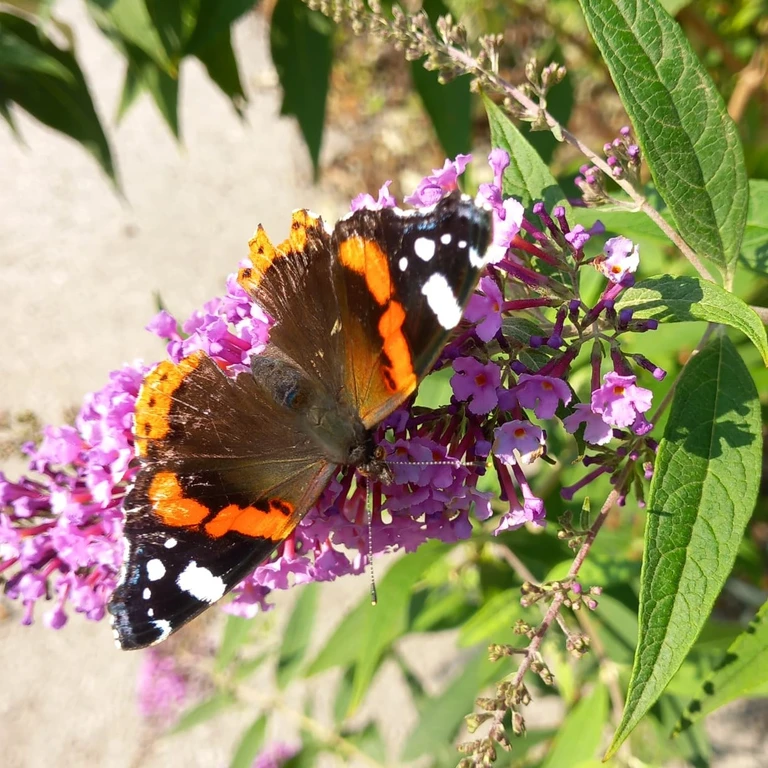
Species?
Vanessa atalanta
